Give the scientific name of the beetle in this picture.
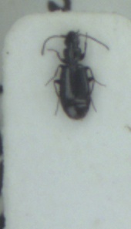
Microlestes maurus
